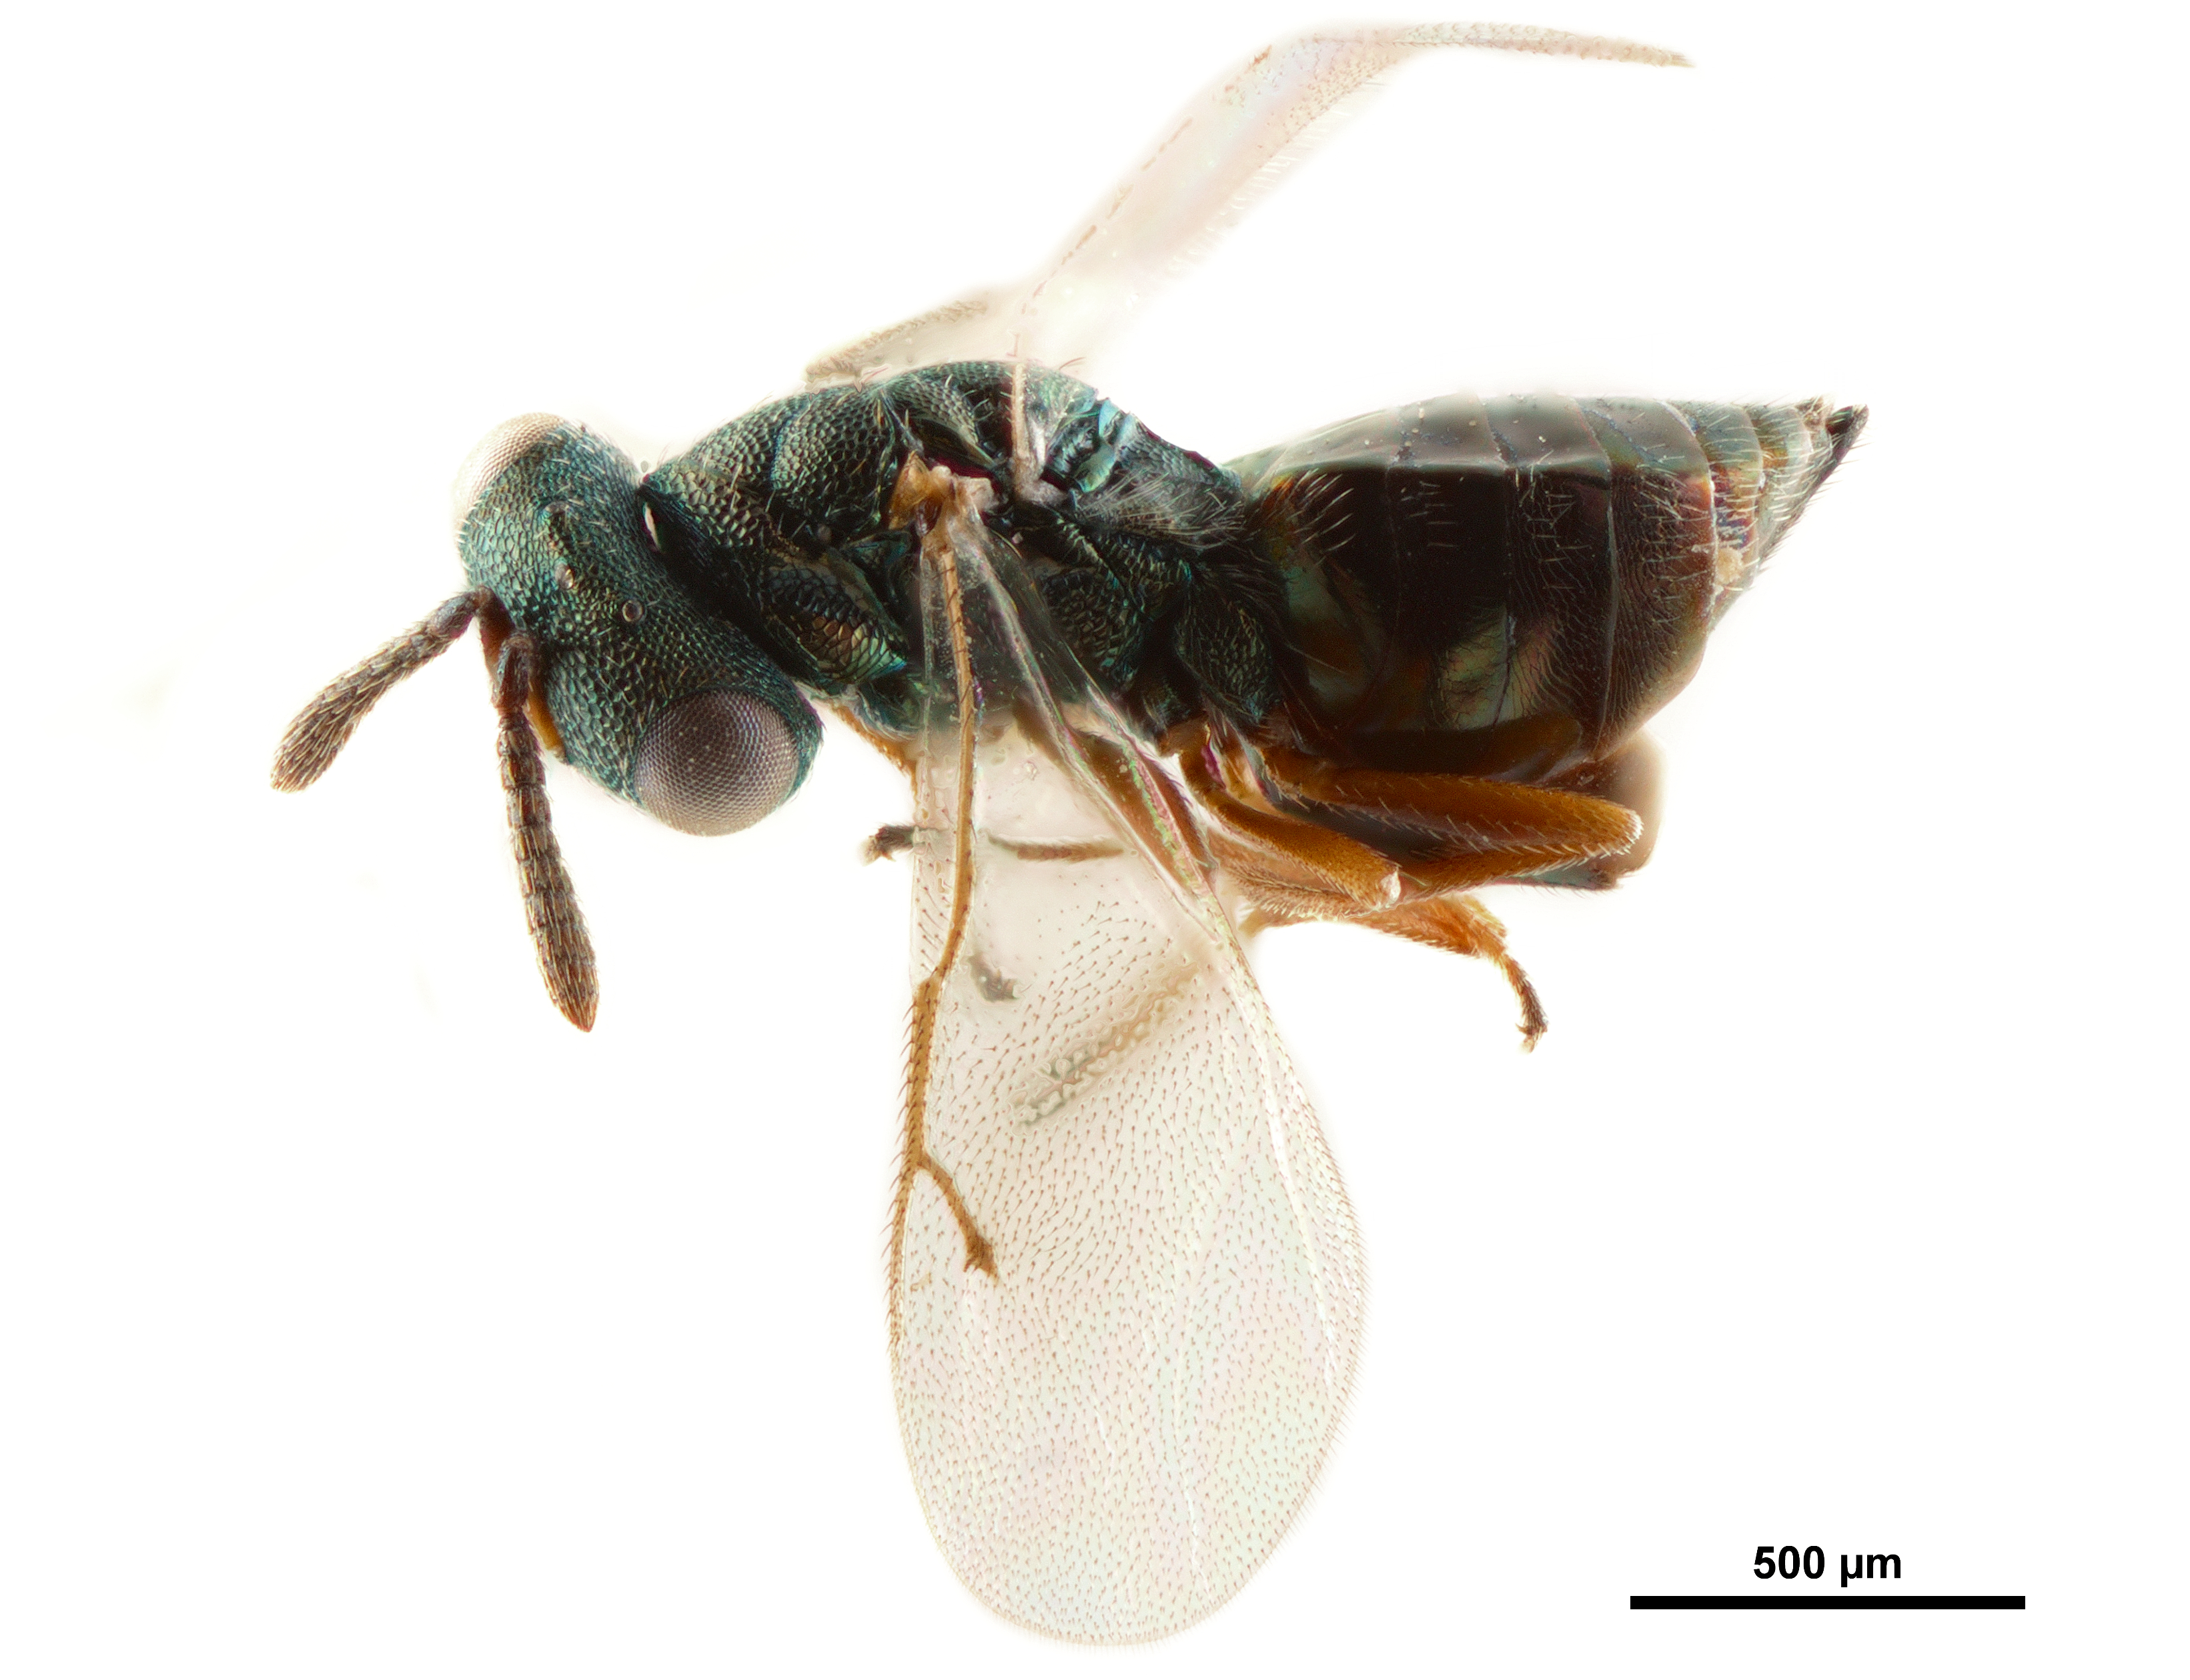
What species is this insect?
Pegopus discus
